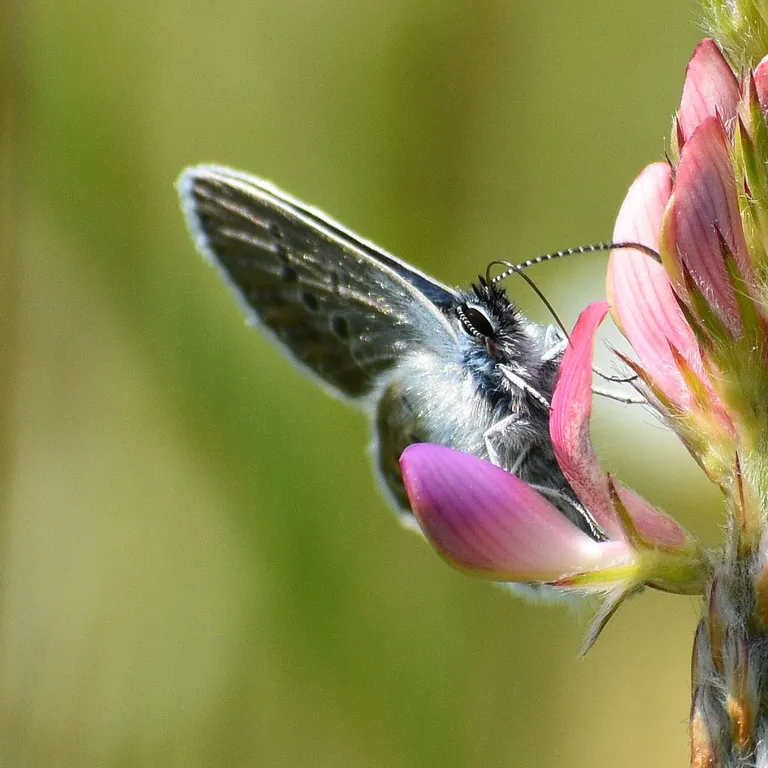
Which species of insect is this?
Glaucopsyche alexis
